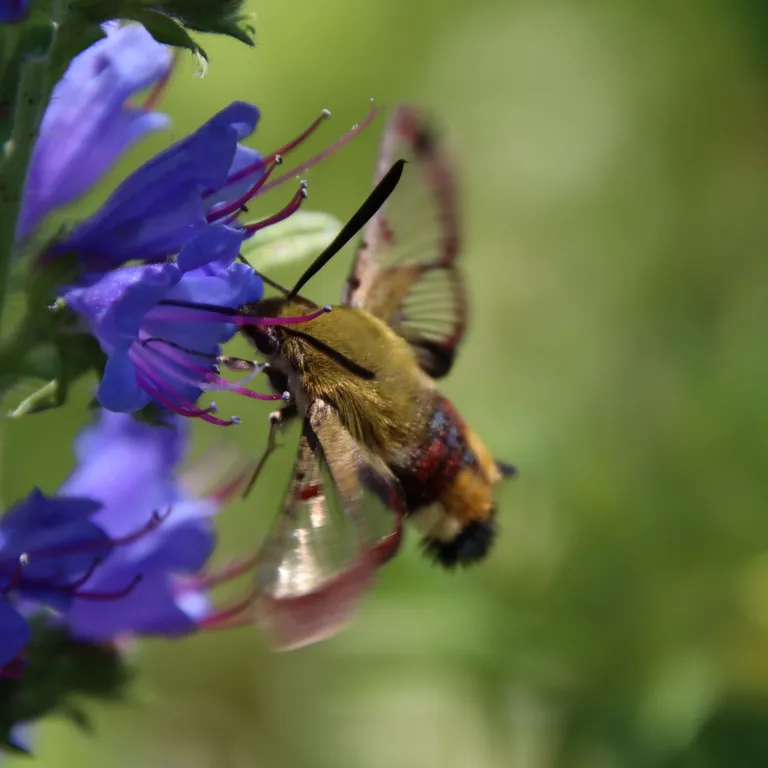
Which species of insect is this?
Hemaris fuciformis
